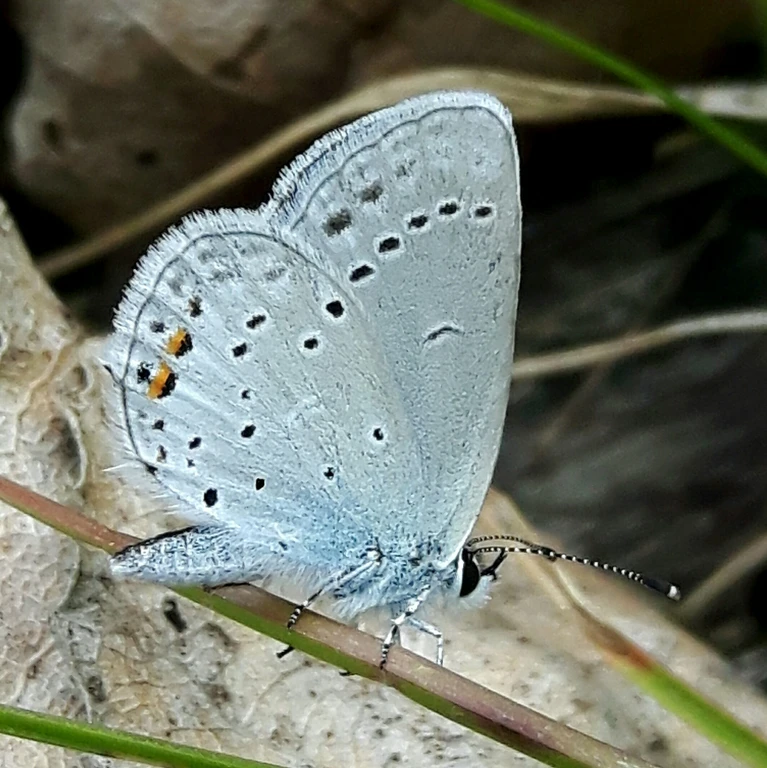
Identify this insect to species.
Cupido argiades (also Elkalyce argiades)
